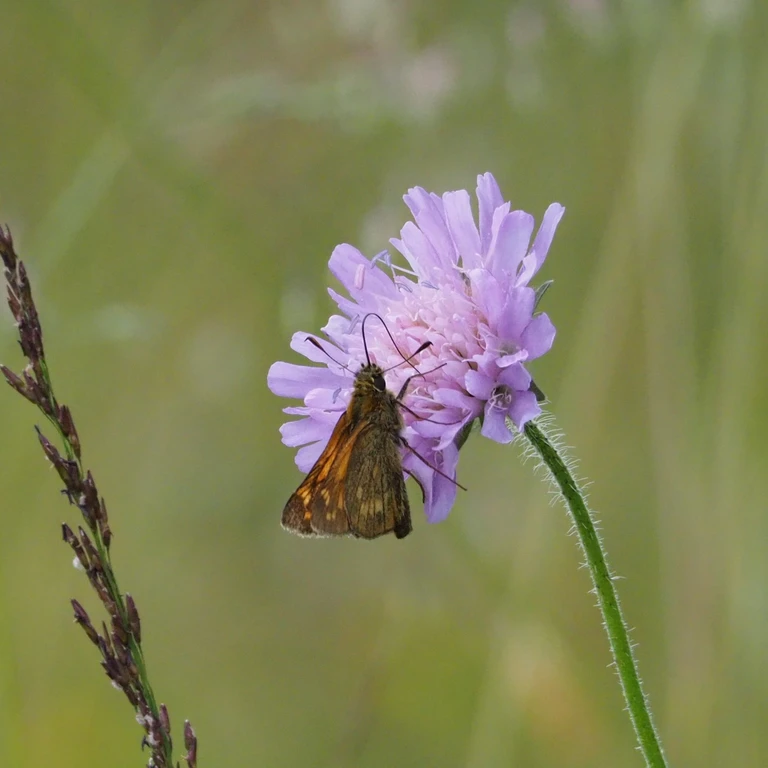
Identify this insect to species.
Ochlodes sylvanus (also Ochlodes venata)
